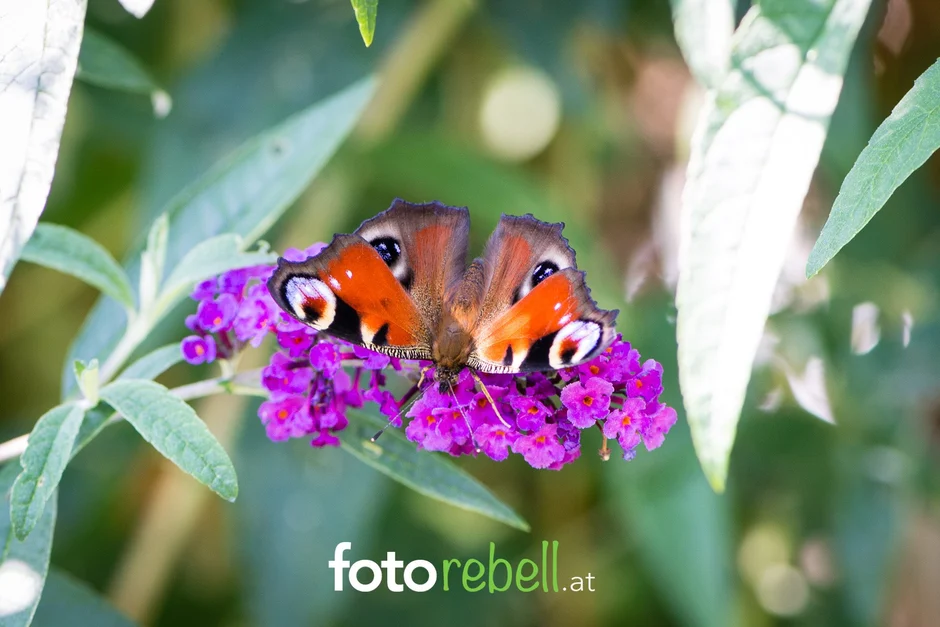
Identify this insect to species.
Aglais io
